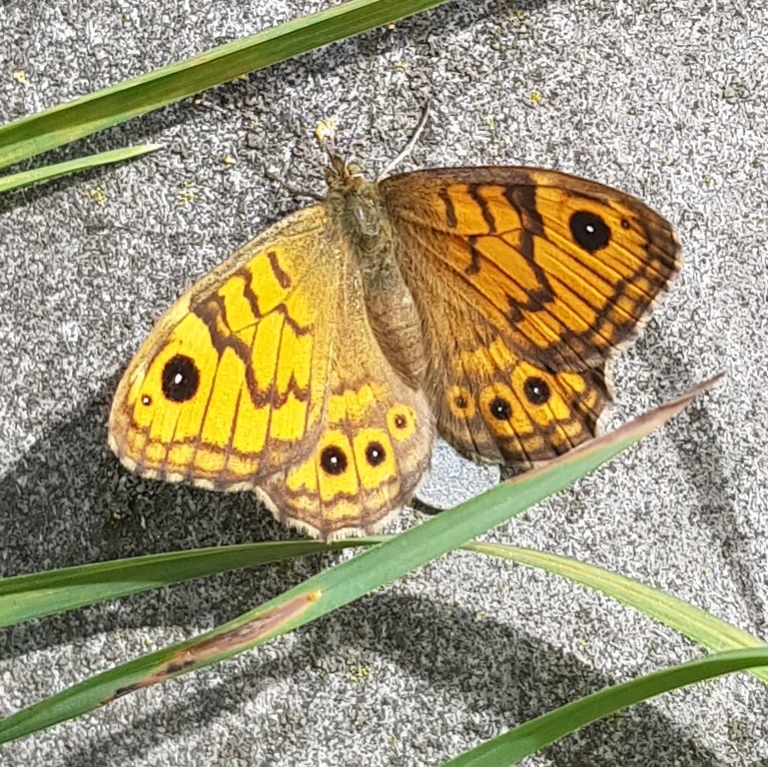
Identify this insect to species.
Lasiommata megera (also Pararge megera)
